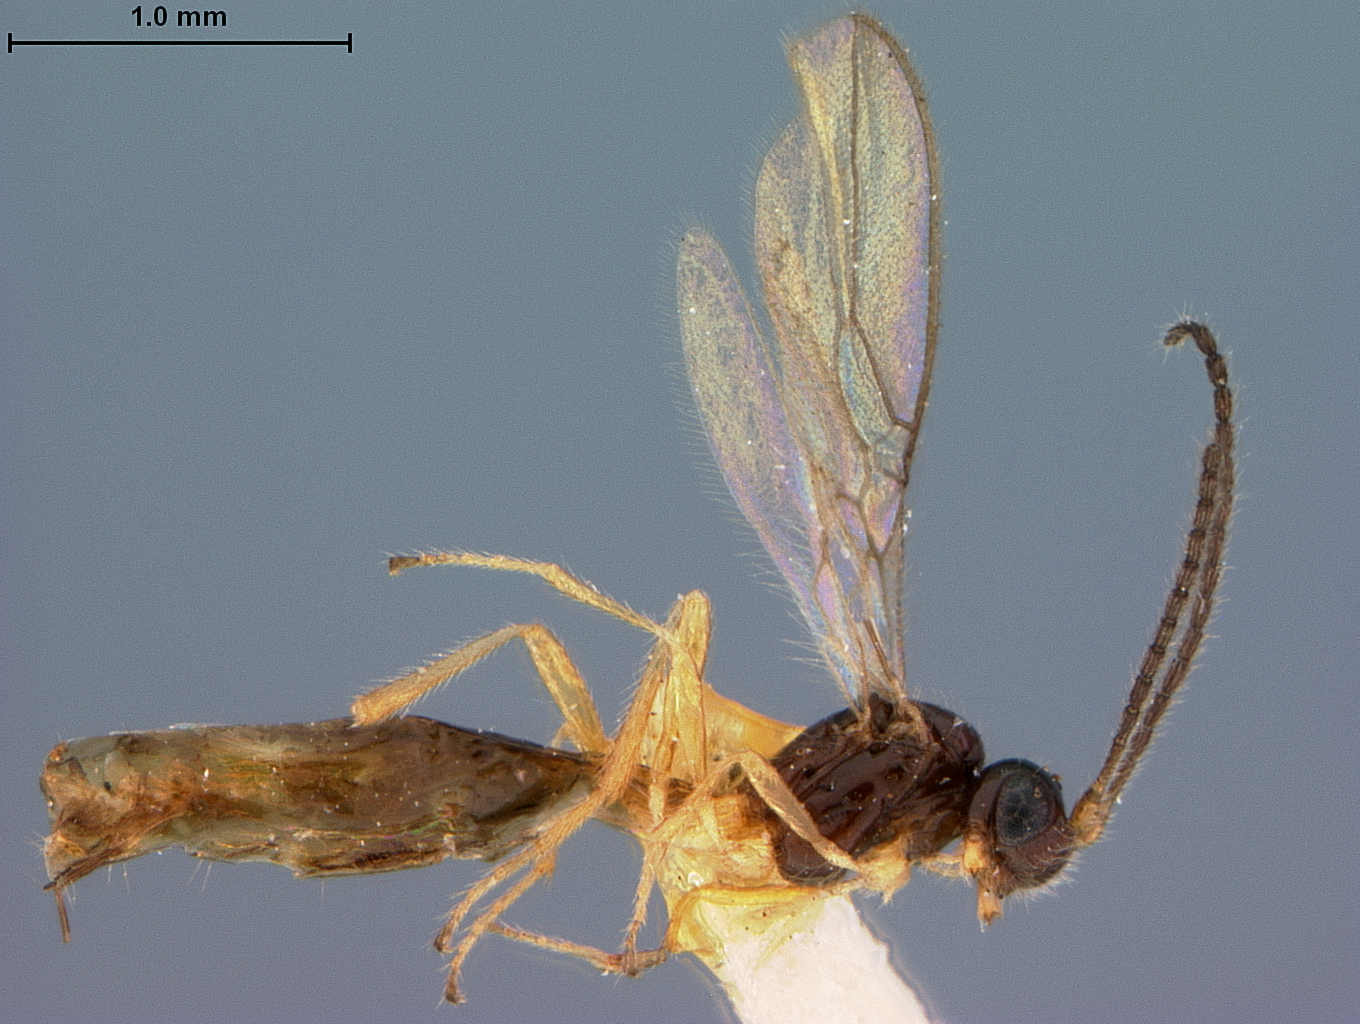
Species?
Aspilota foliformis
